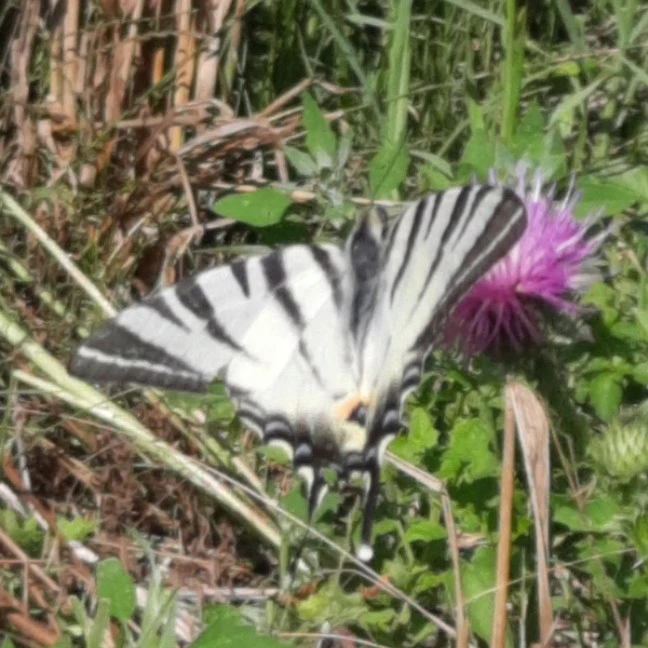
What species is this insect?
Iphiclides podalirius
